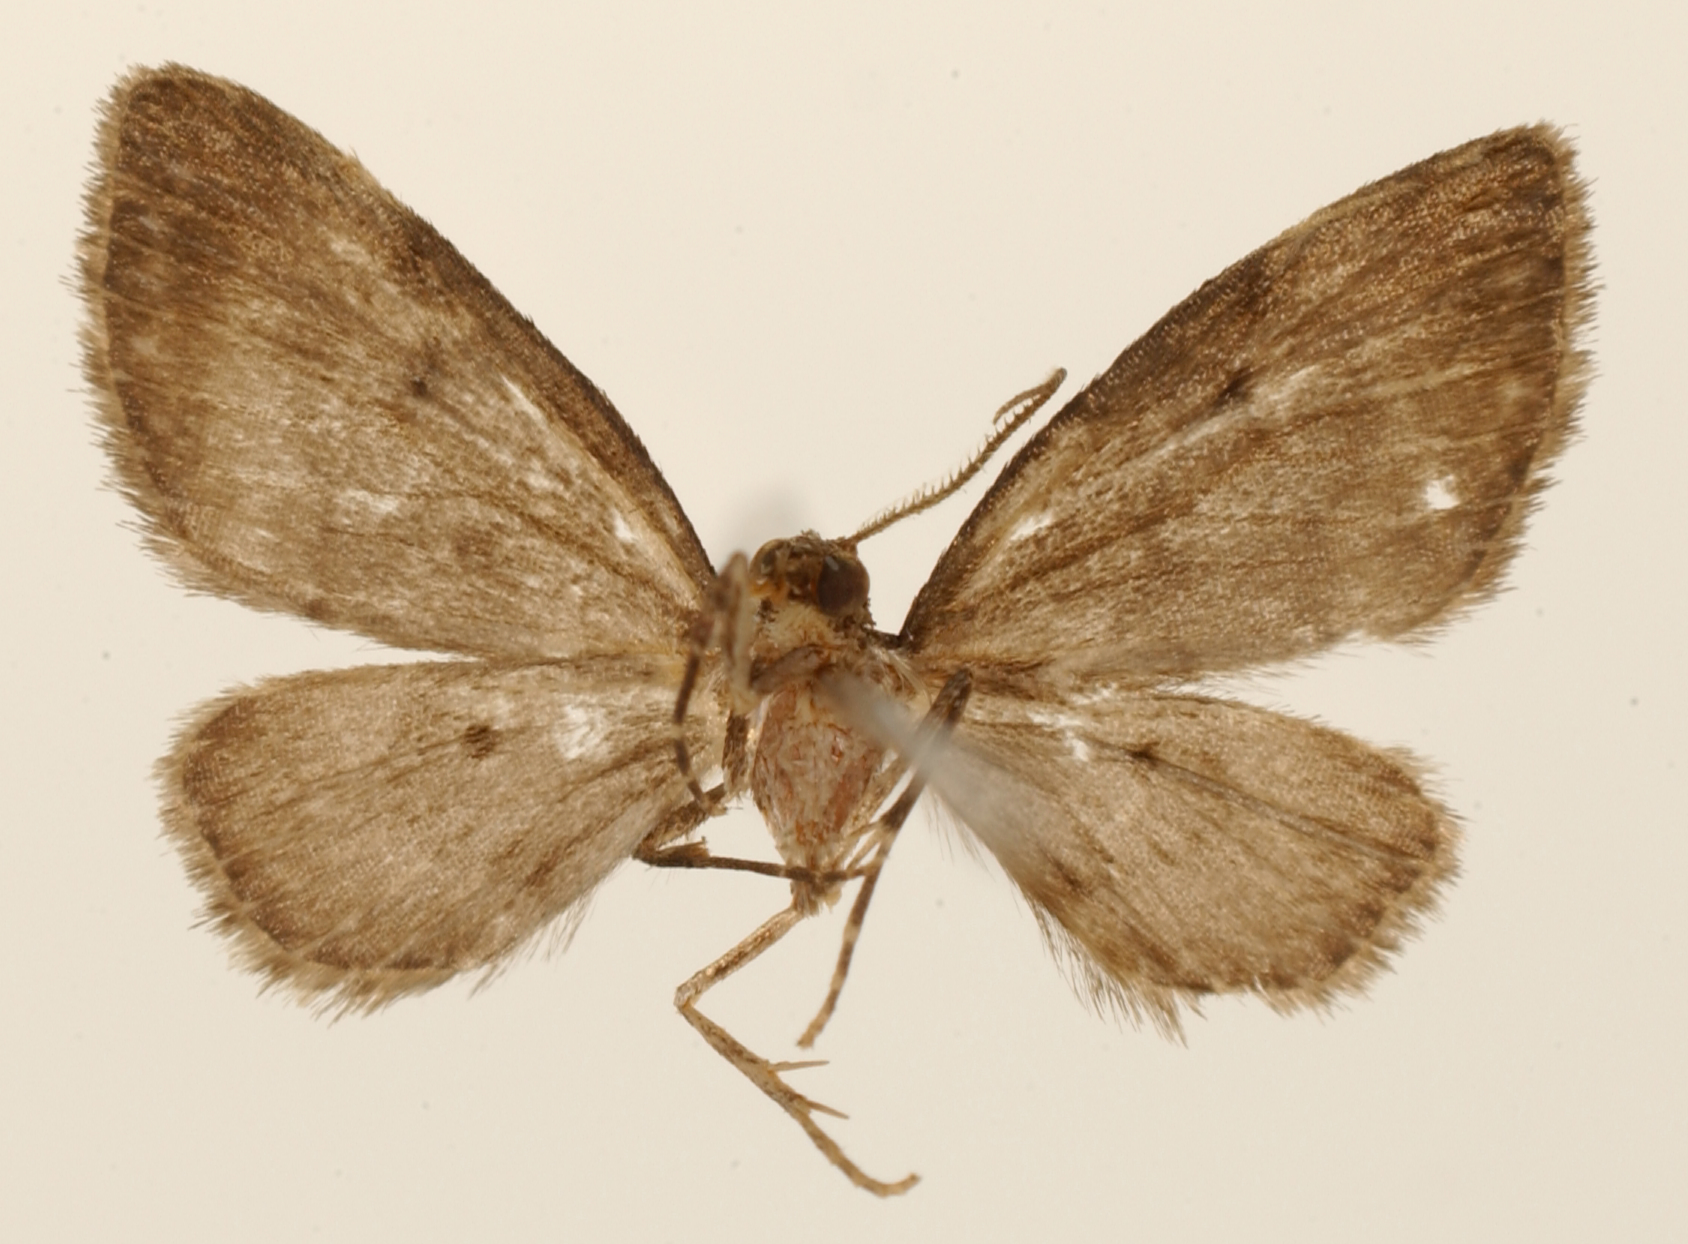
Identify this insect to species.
Eupithecia petrohue
